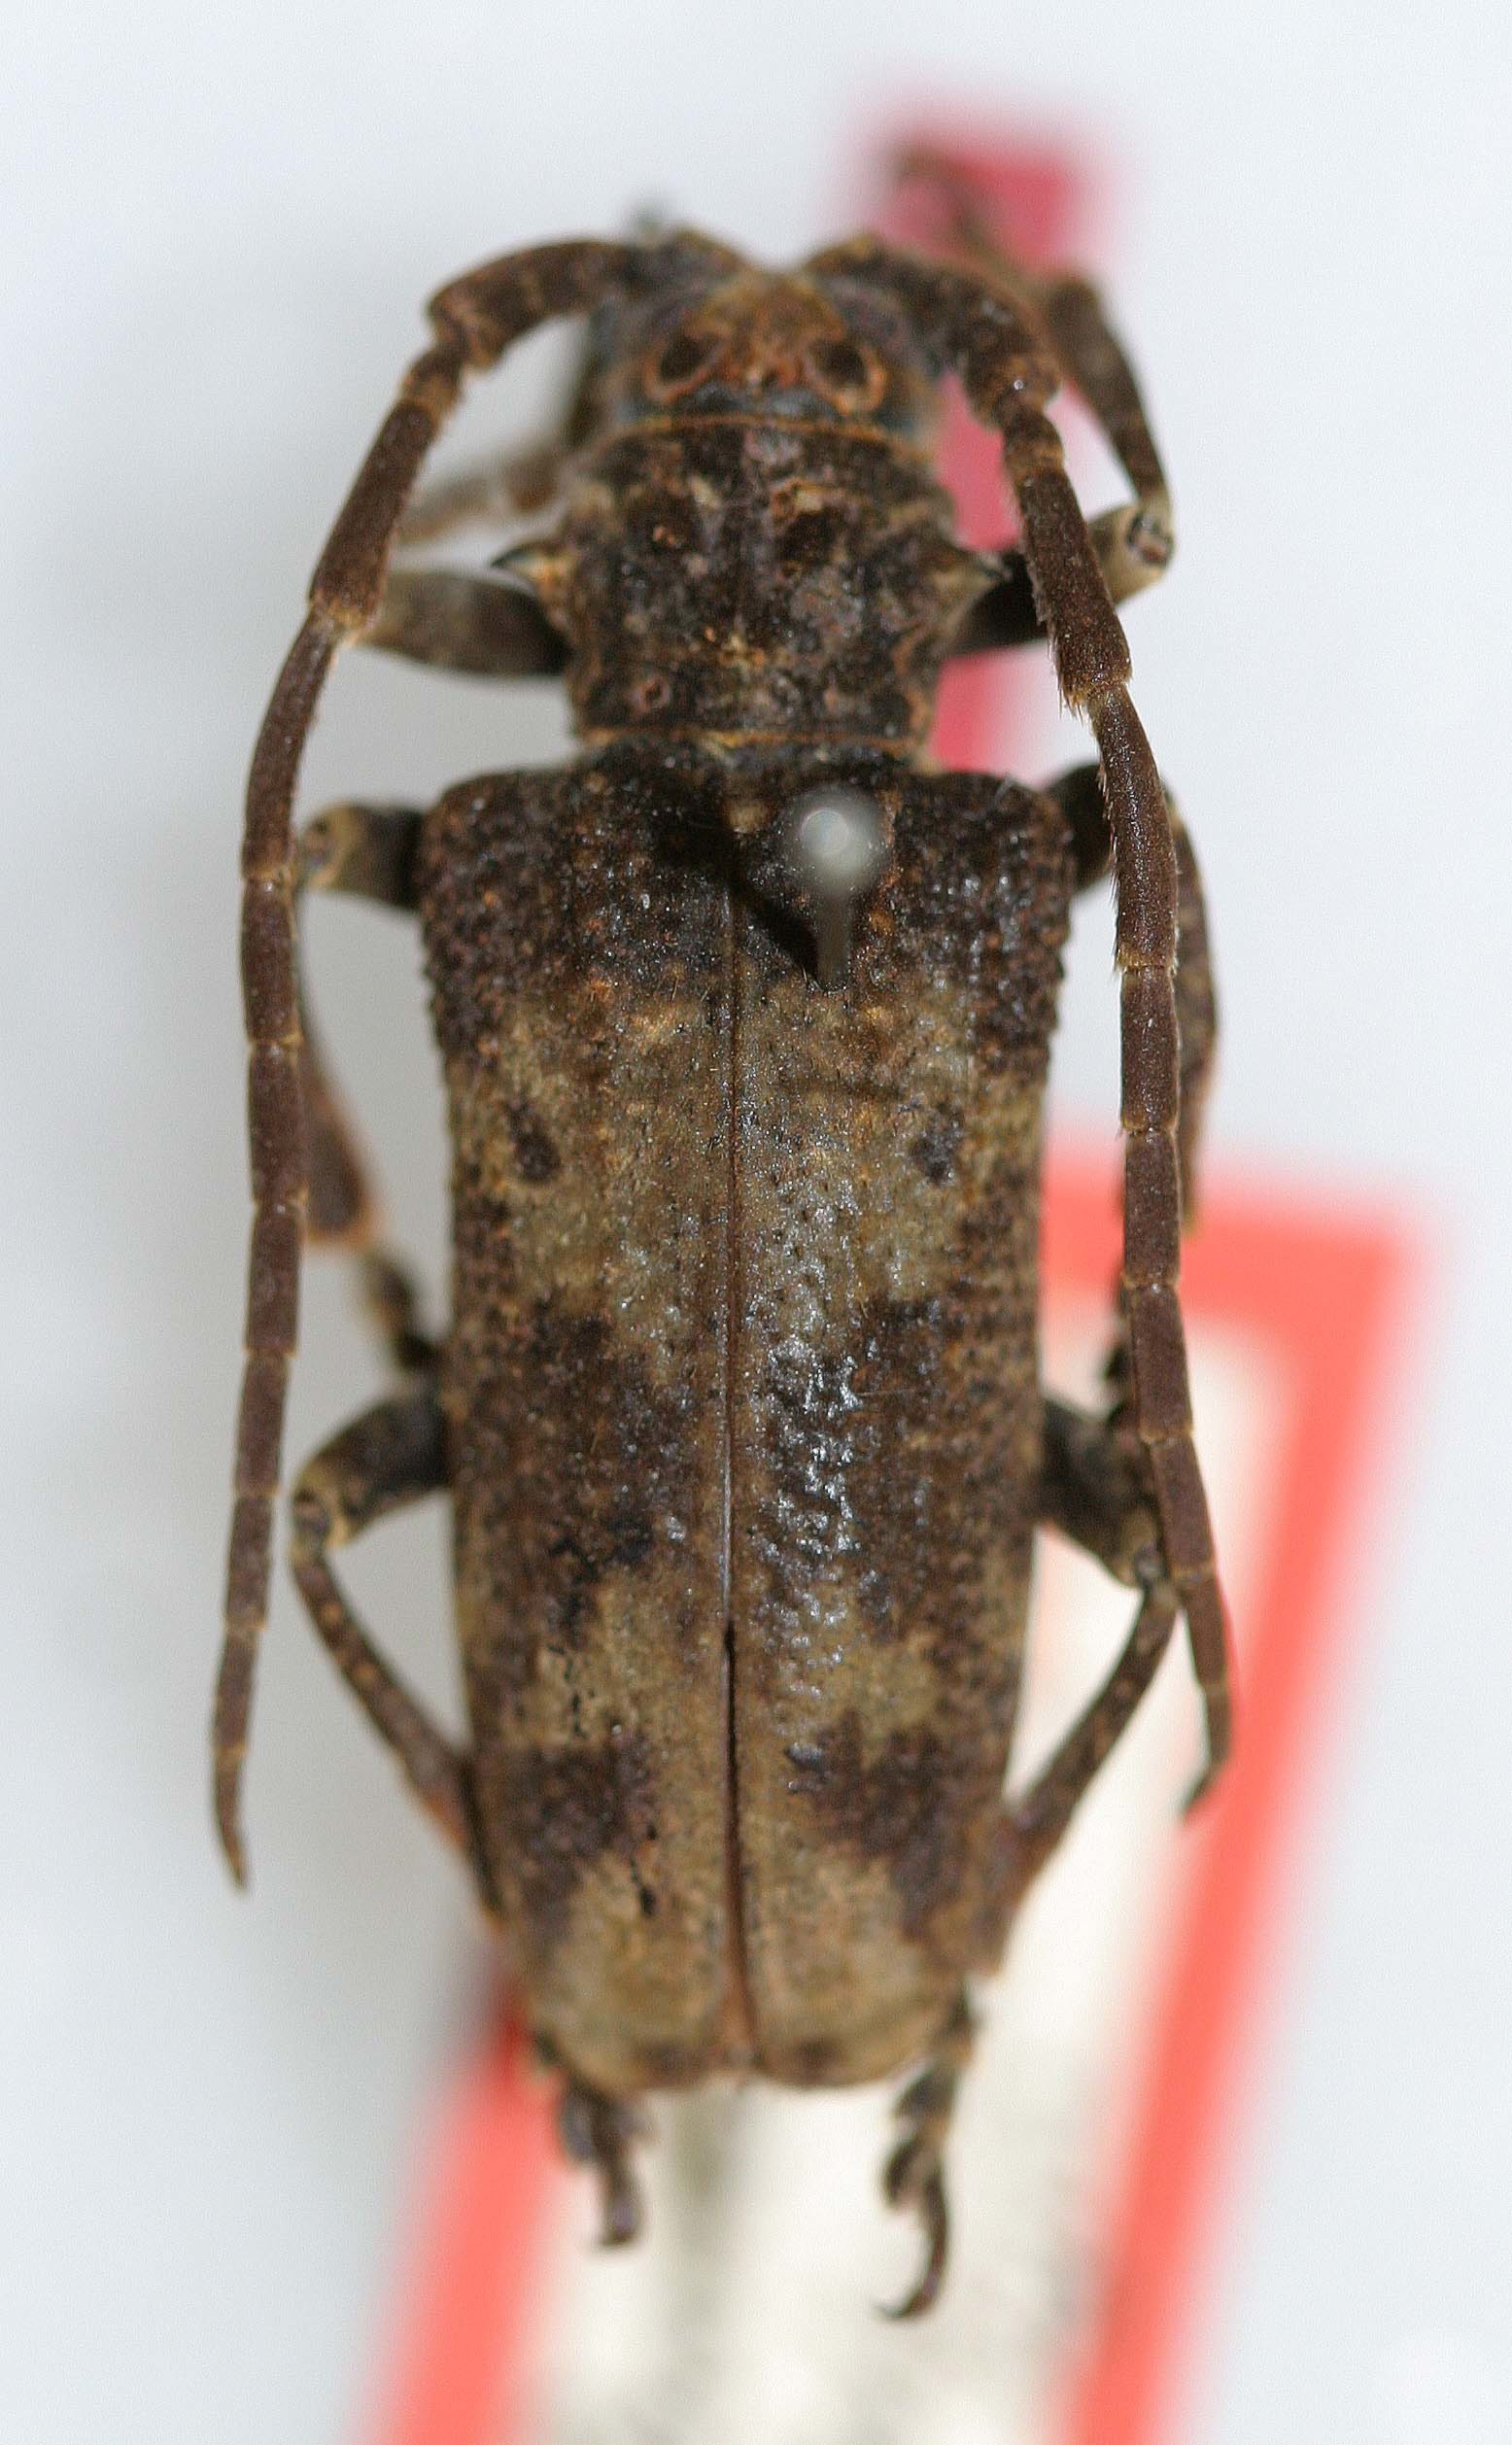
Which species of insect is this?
Baraeus orientalis
